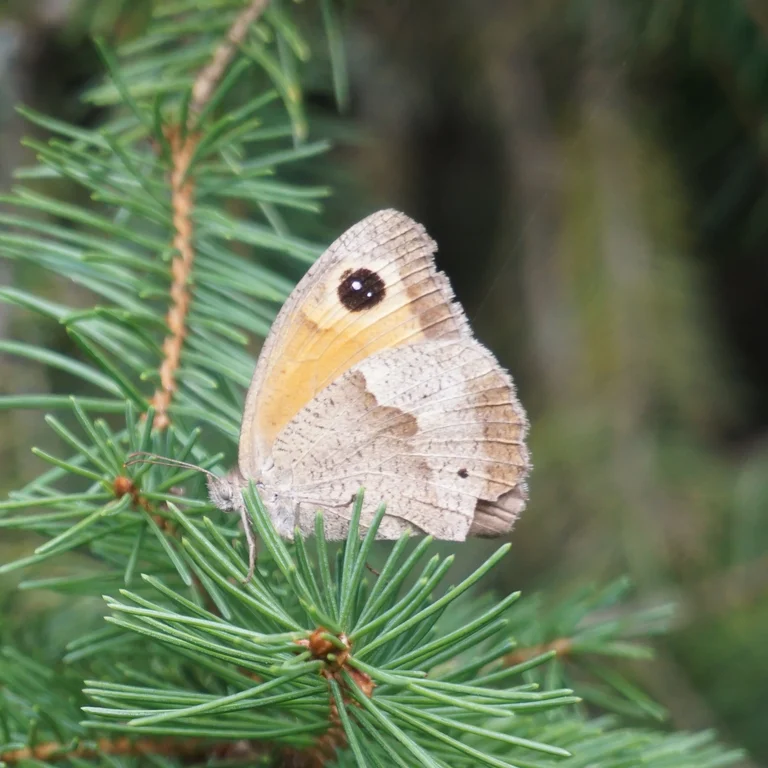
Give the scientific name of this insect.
Maniola jurtina
